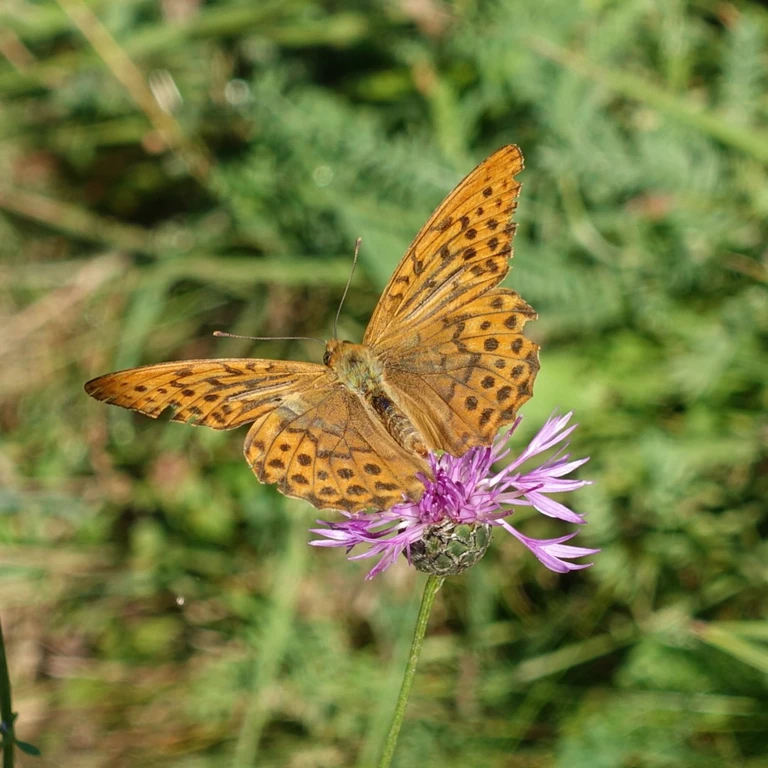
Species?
Argynnis paphia
